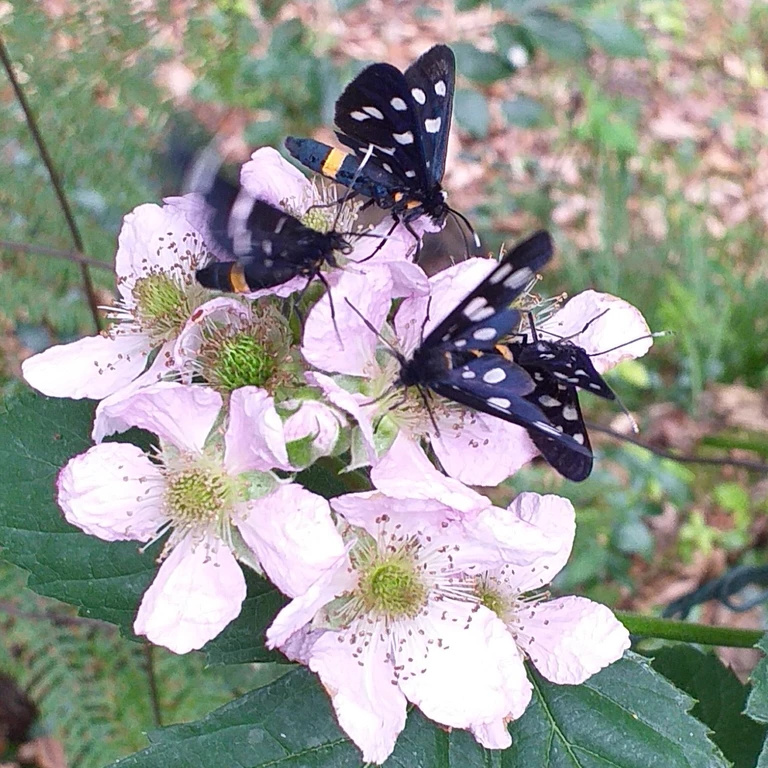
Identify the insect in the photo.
Amata phegea
